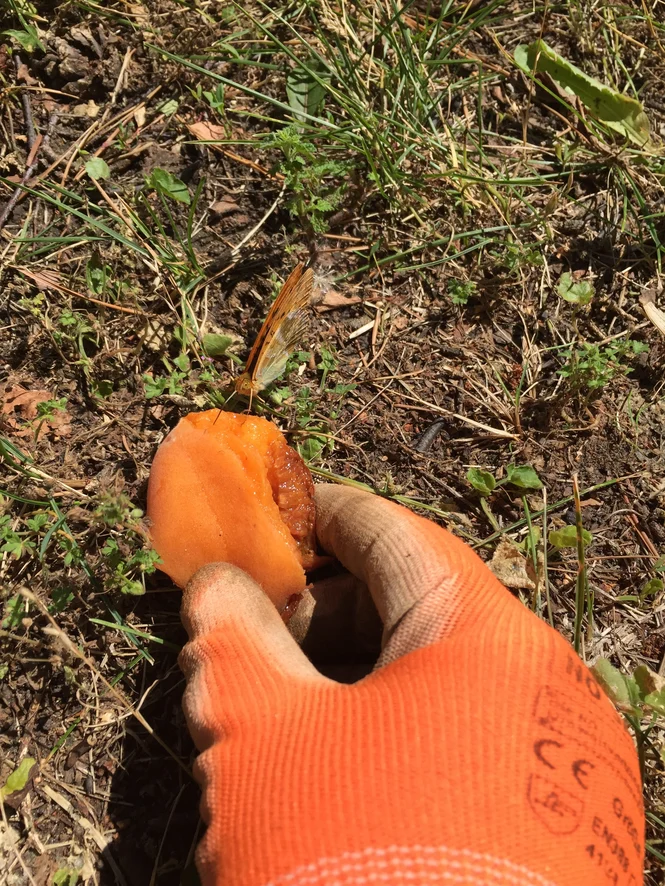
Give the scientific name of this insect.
Argynnis paphia
